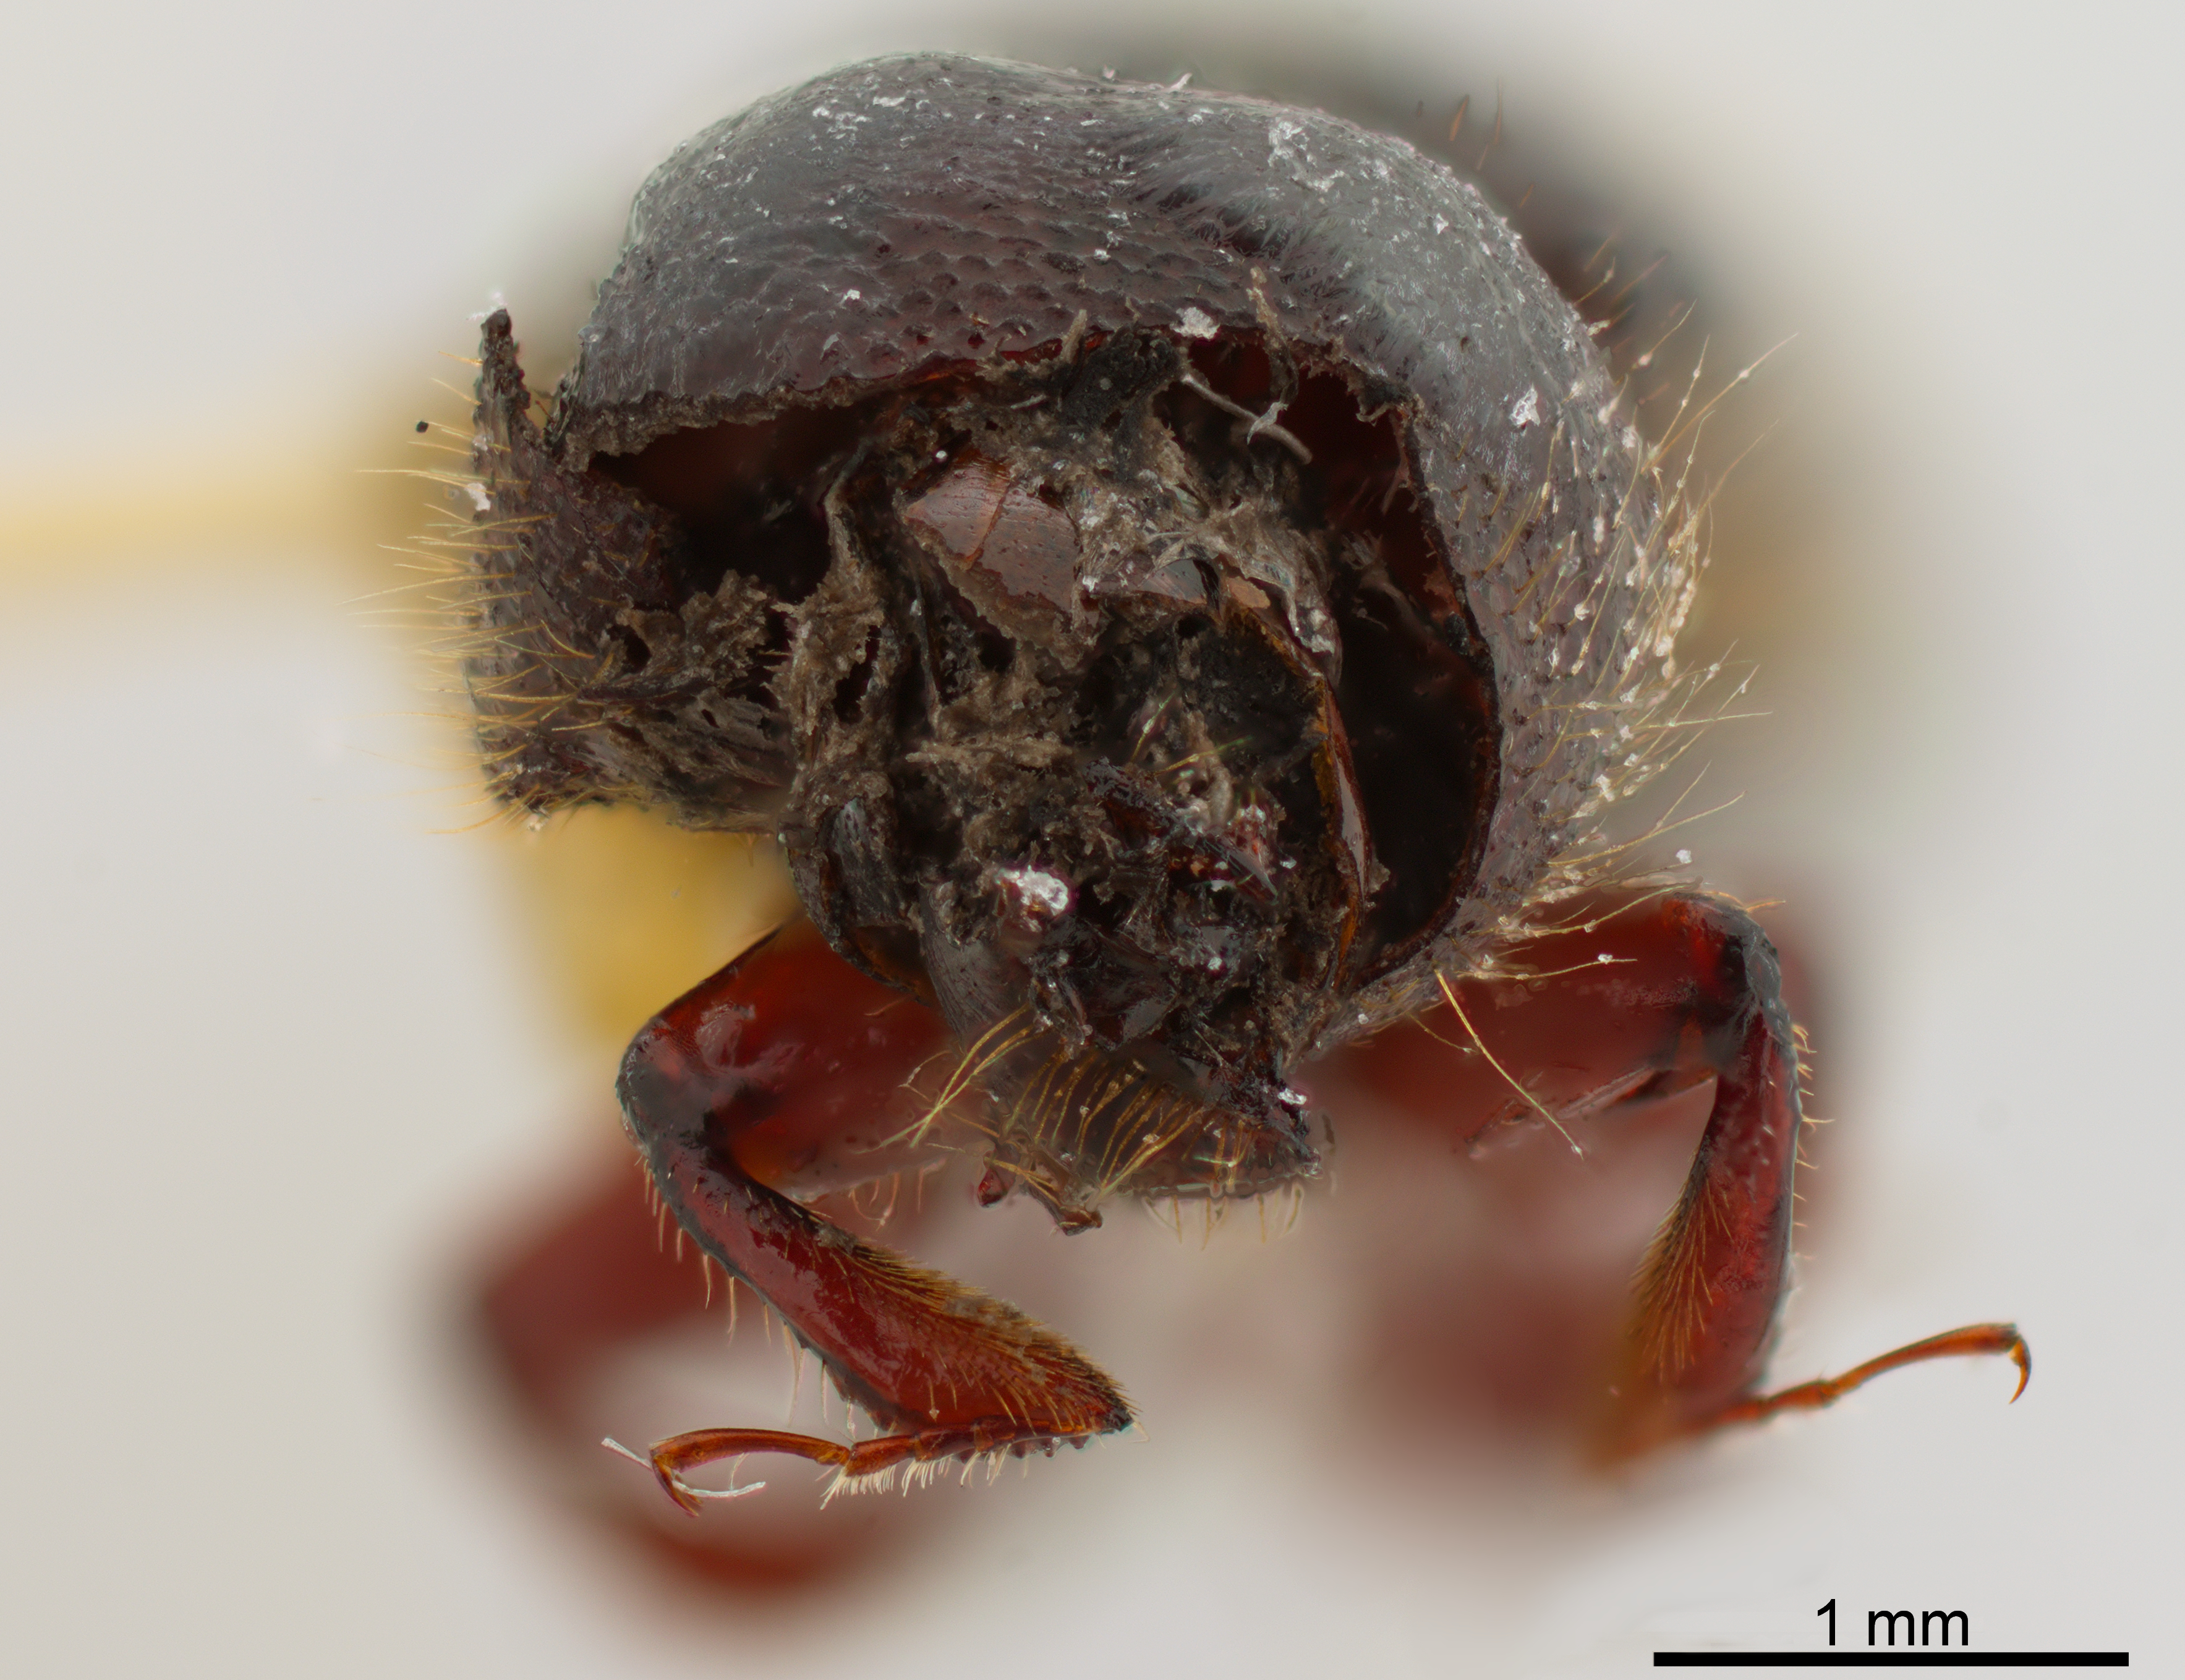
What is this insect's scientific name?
Fortiborus pilifer
